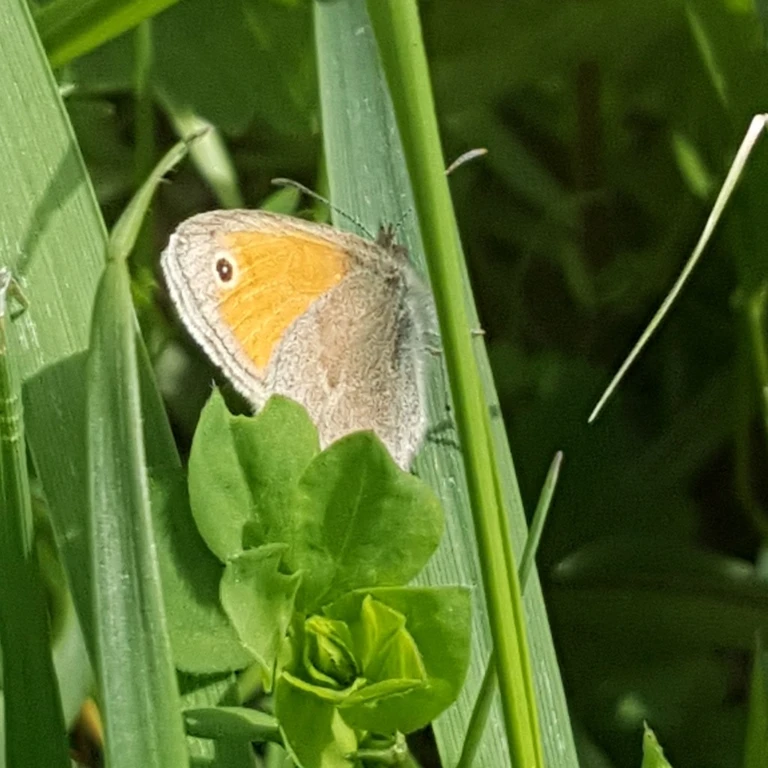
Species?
Coenonympha pamphilus
